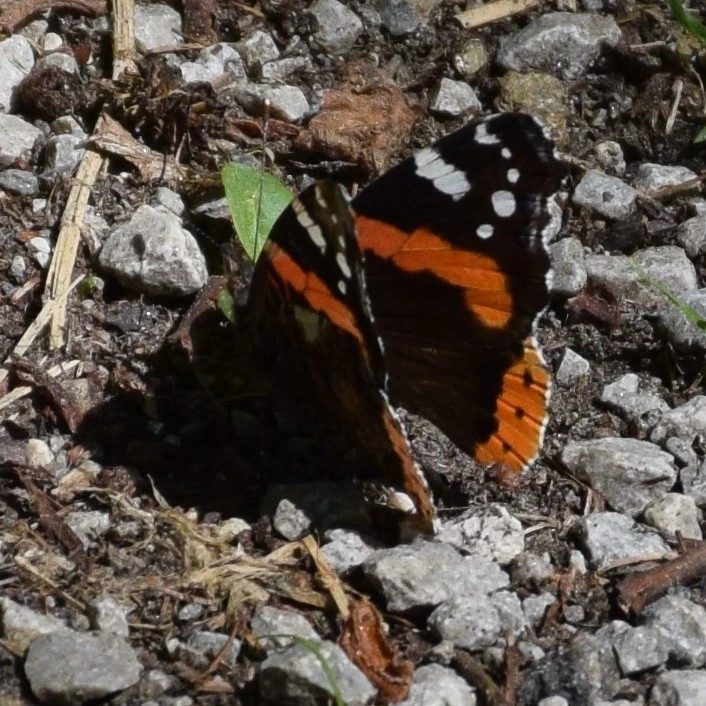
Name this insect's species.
Vanessa atalanta
